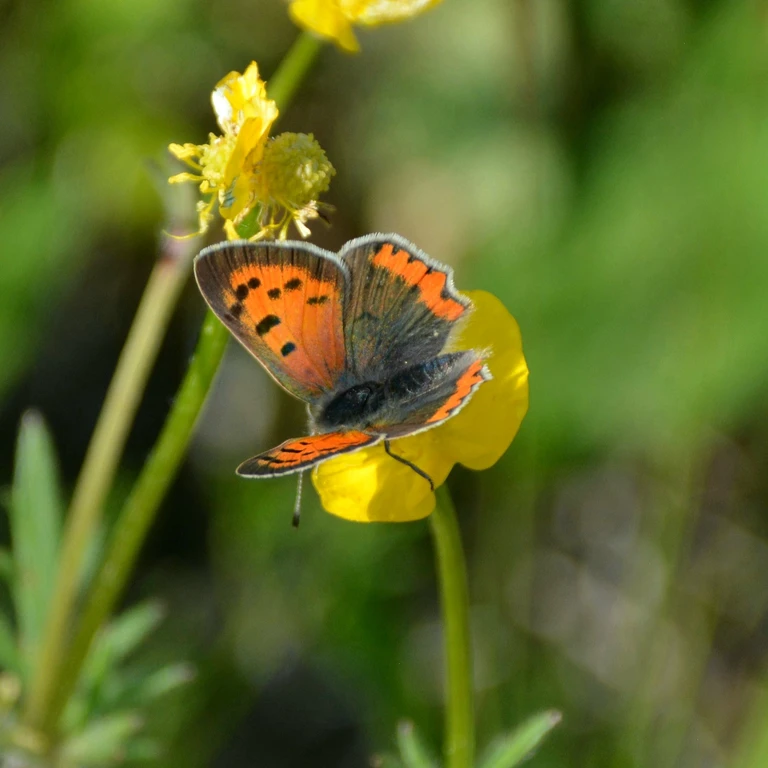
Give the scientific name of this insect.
Lycaena phlaeas
